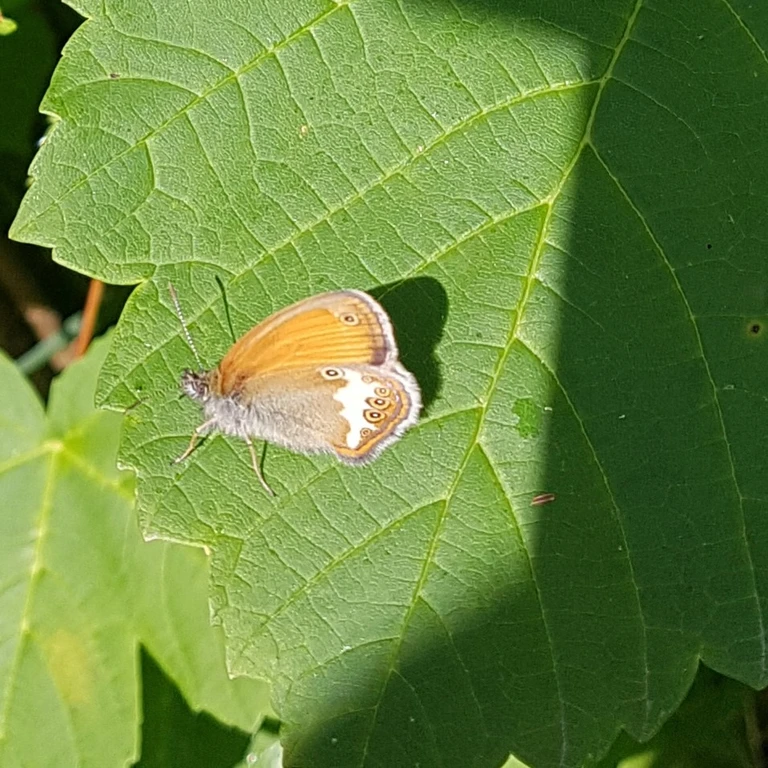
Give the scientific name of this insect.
Coenonympha arcania
